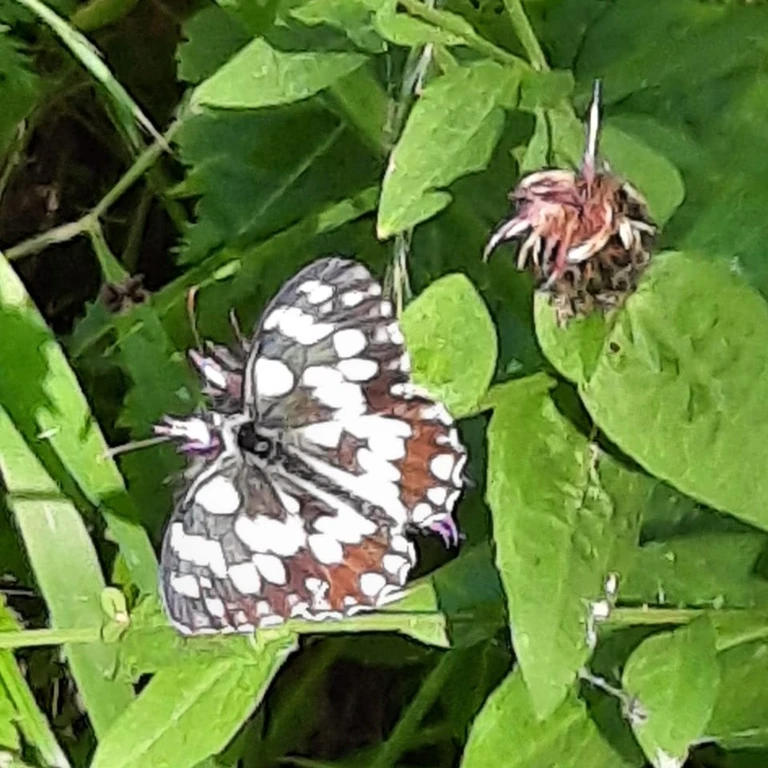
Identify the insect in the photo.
Melanargia galathea
